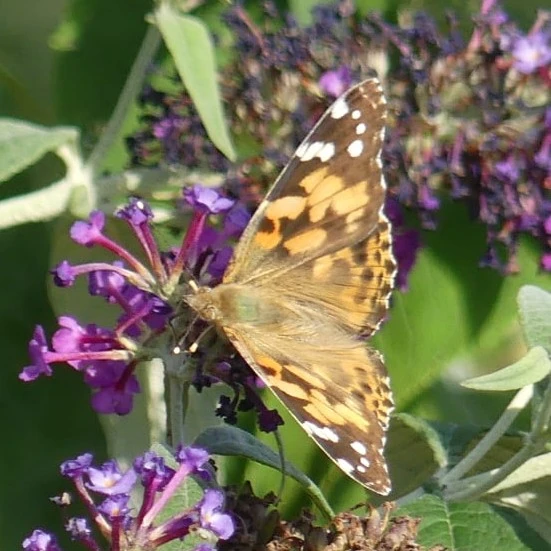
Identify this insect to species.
Vanessa cardui
